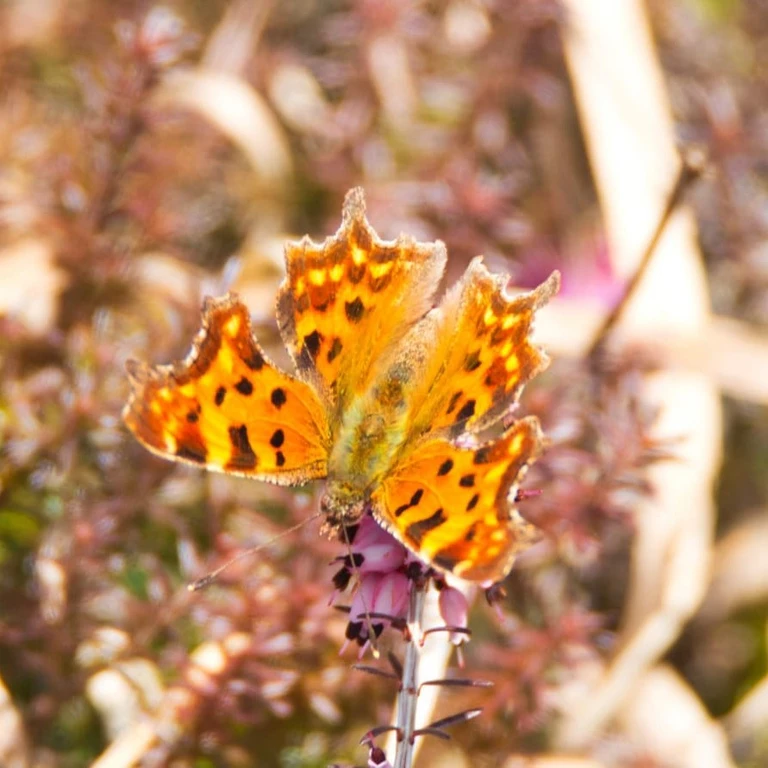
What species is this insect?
Polygonia c-album
